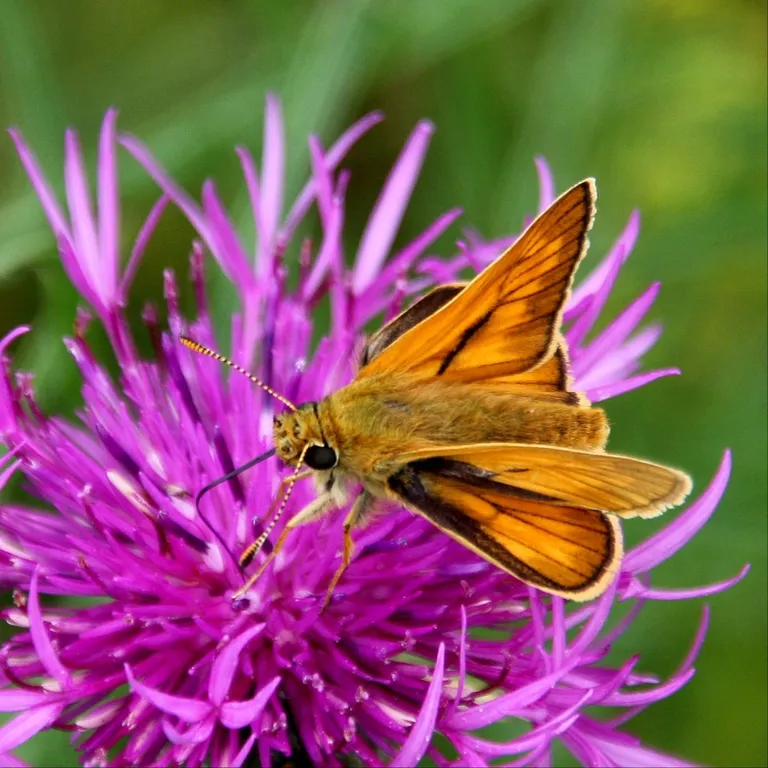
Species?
Ochlodes sylvanus (also Ochlodes venata)
